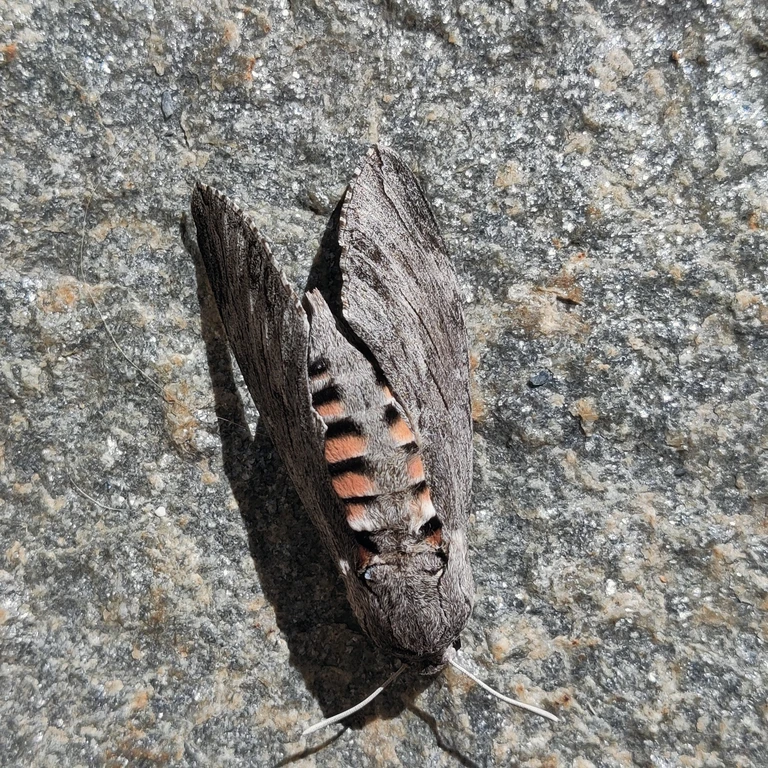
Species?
Agrius convolvuli
